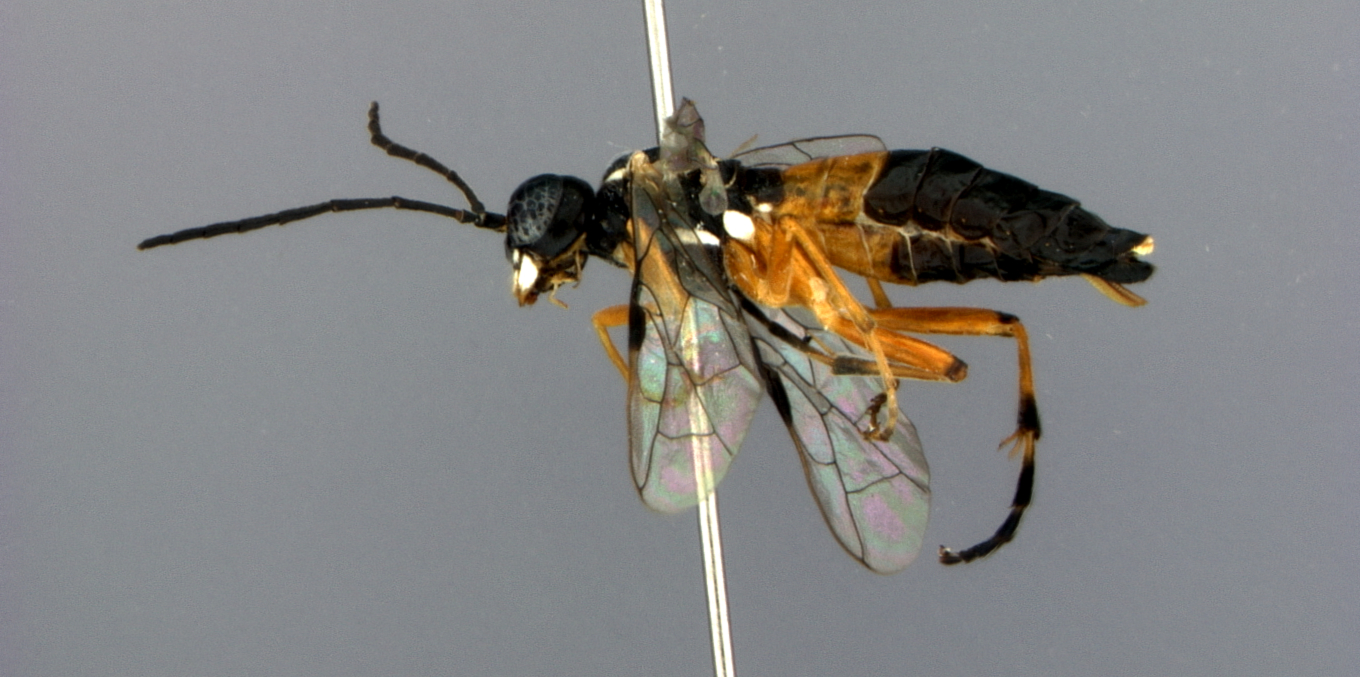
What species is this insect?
Tenthredo fernowi
